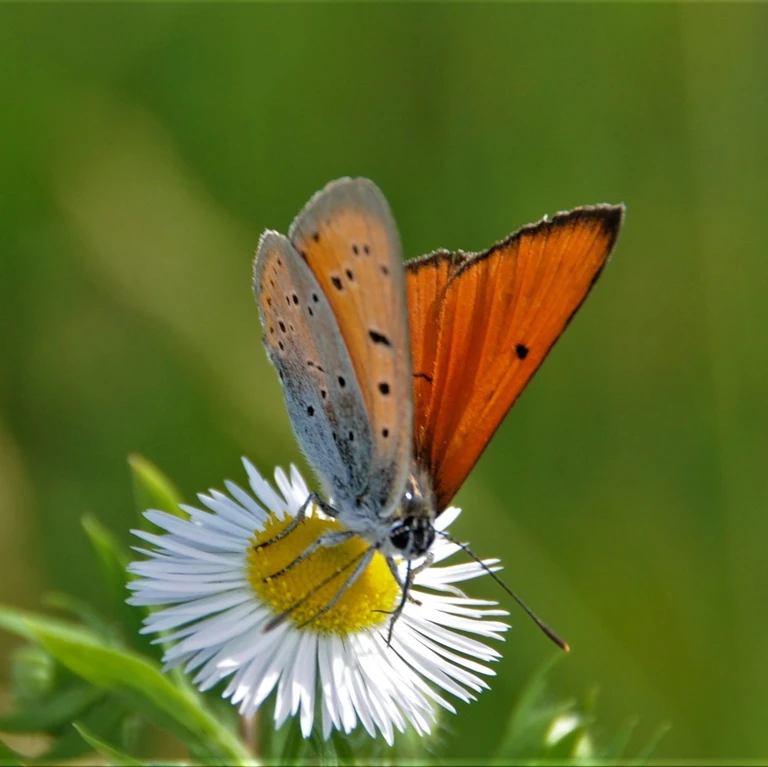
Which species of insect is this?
Lycaena dispar
